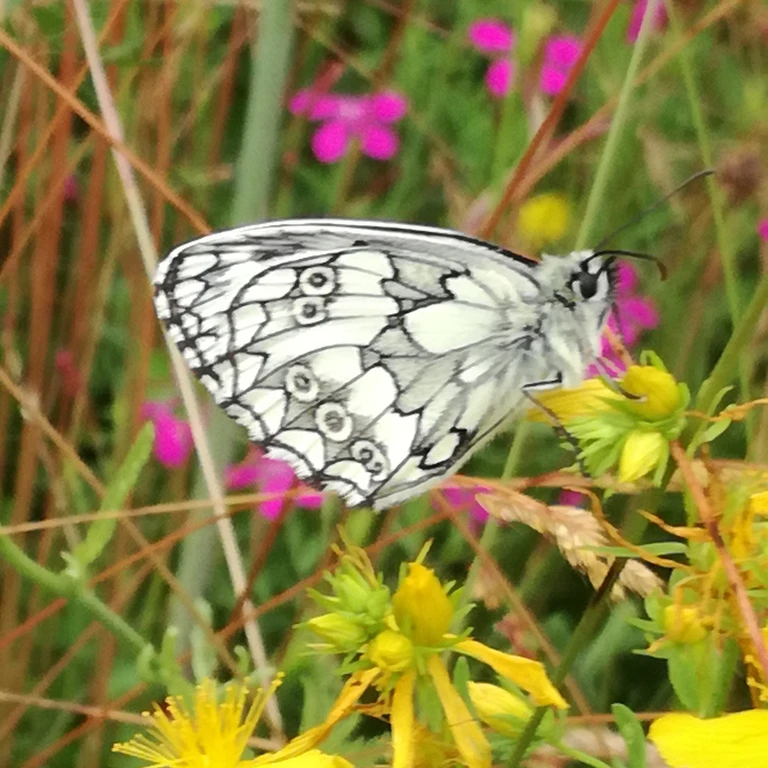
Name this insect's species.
Melanargia galathea
